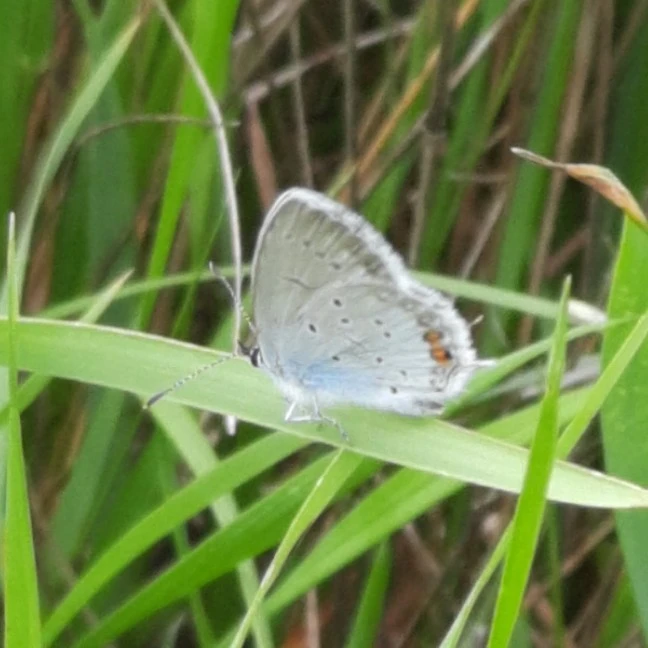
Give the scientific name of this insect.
Cupido argiades (also Elkalyce argiades)
